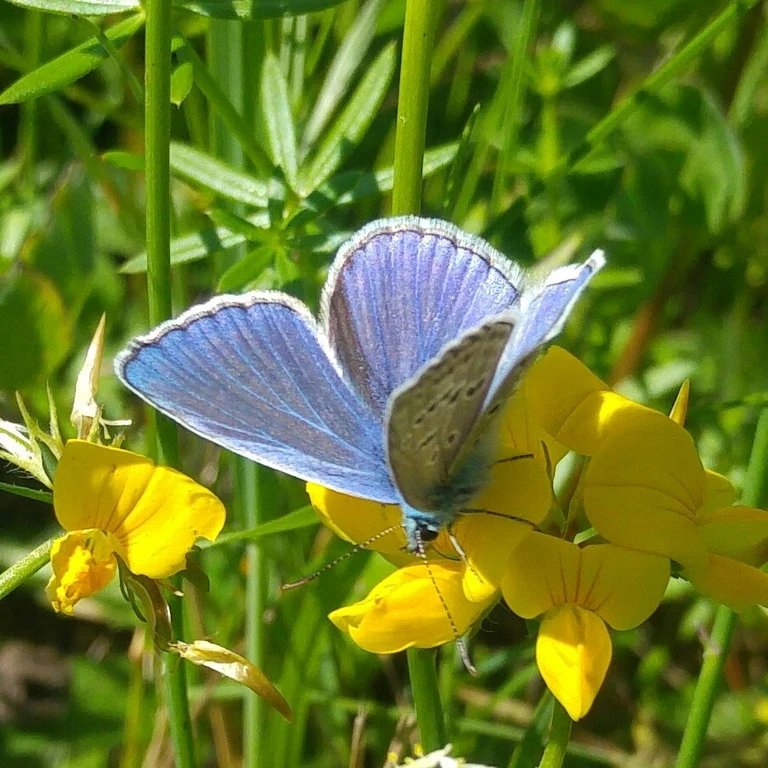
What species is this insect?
Polyommatus icarus
